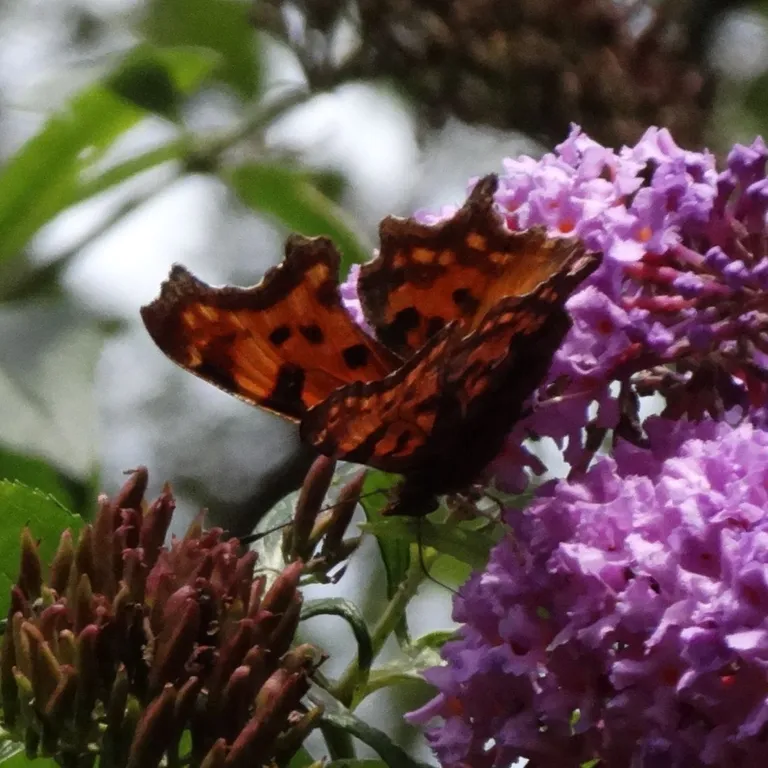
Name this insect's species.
Polygonia c-album
